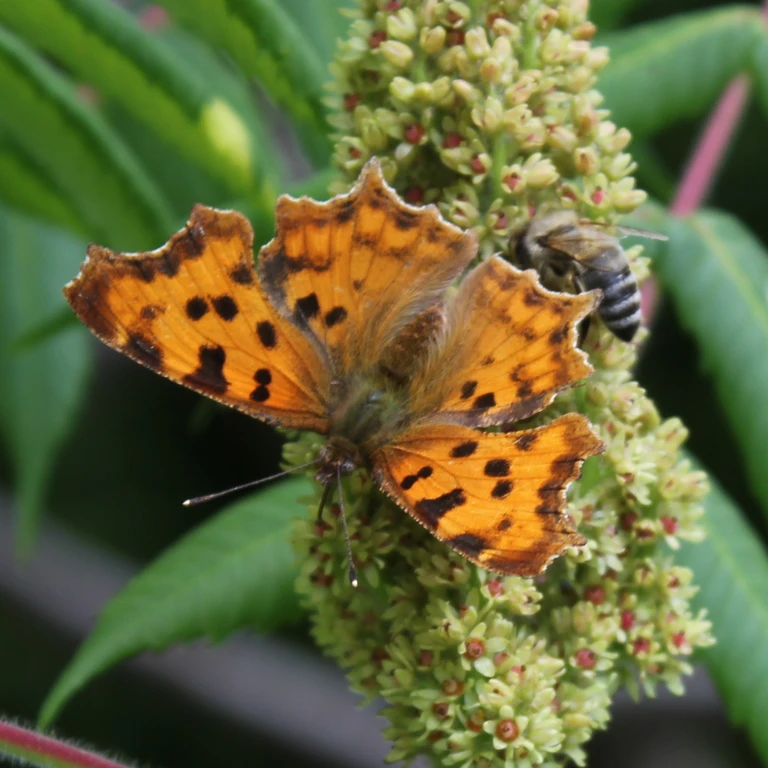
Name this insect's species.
Polygonia c-album
